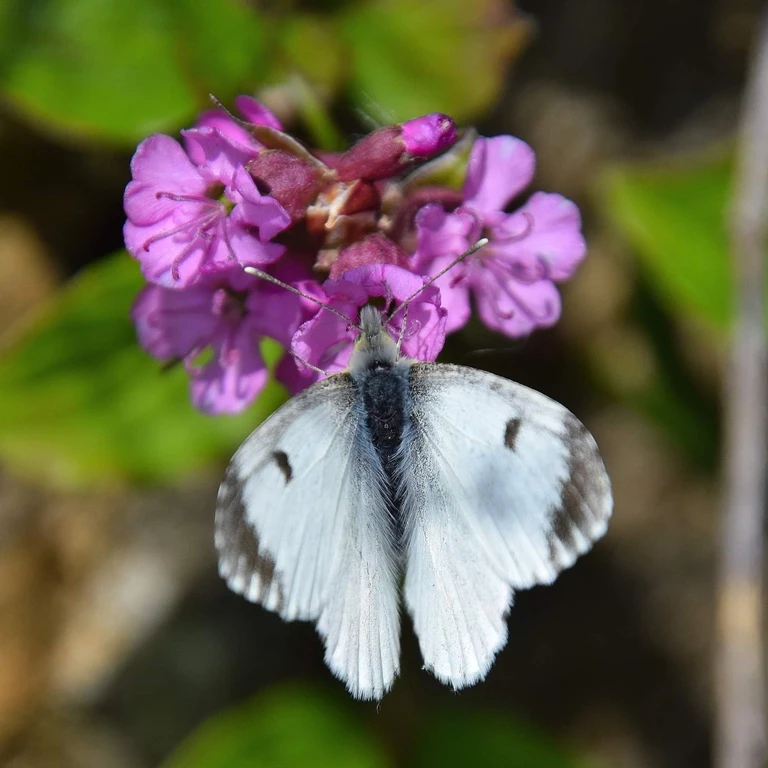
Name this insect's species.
Anthocharis cardamines
